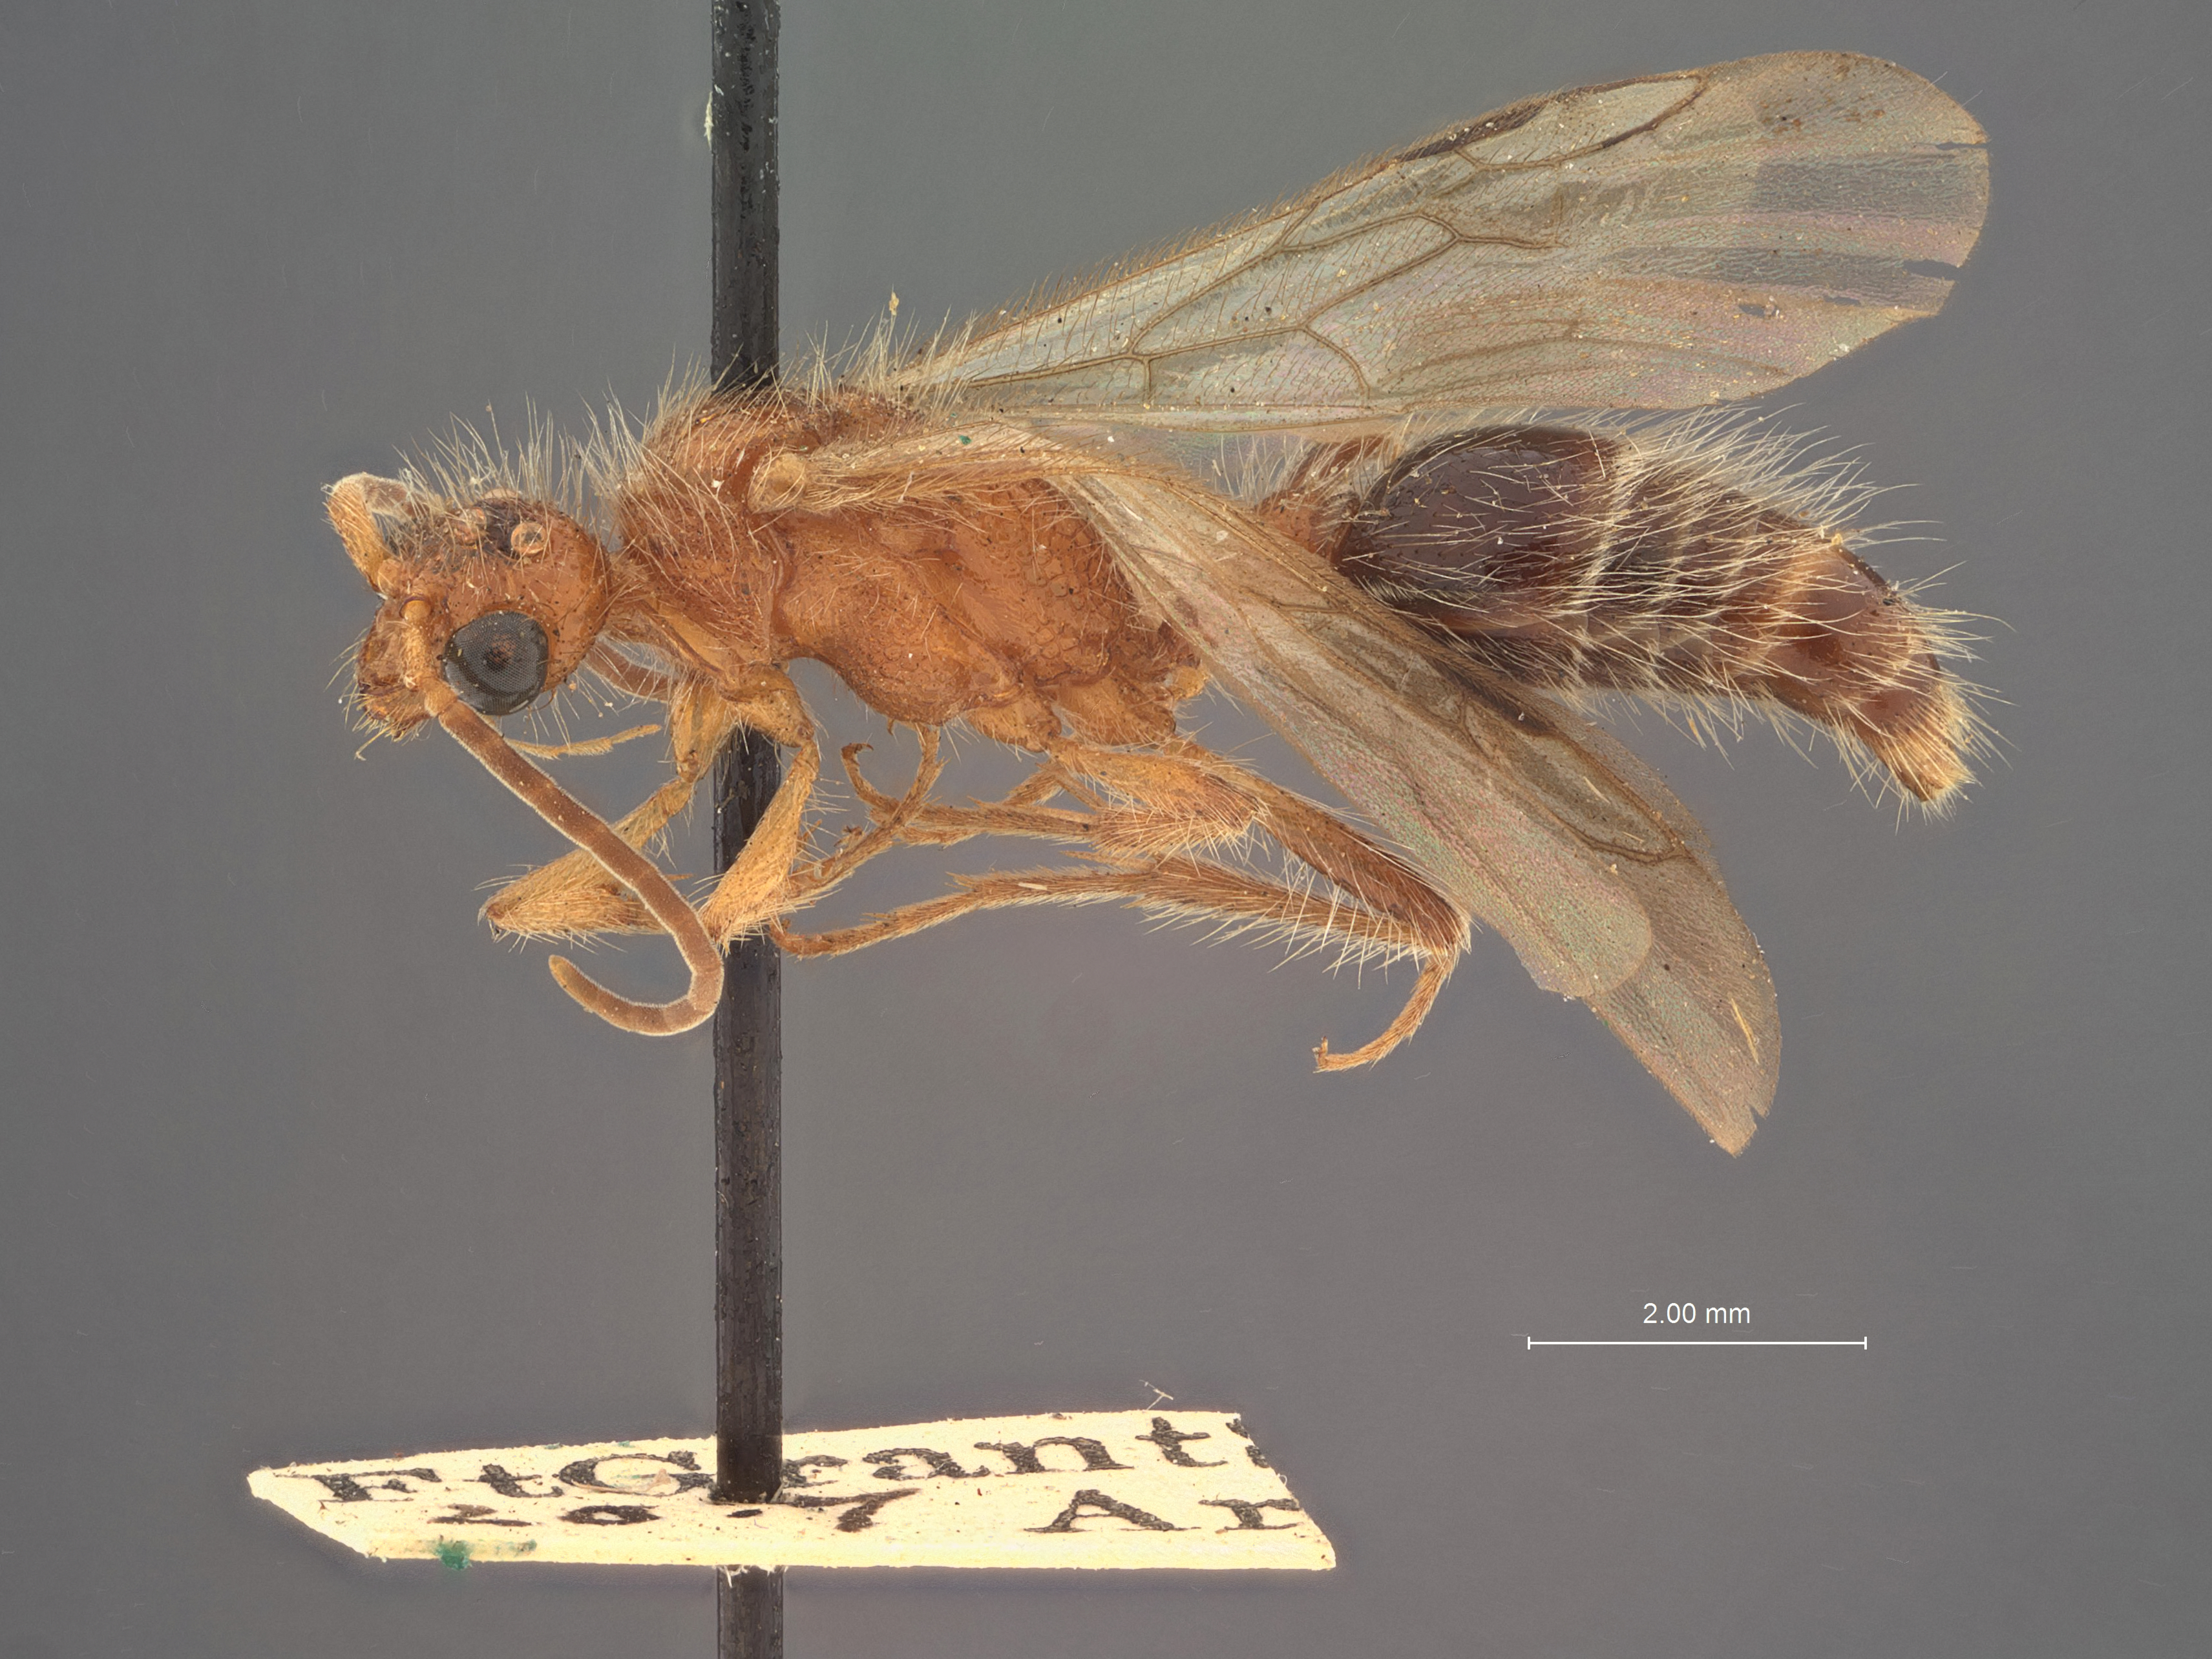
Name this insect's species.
Mutilla hubbardii
